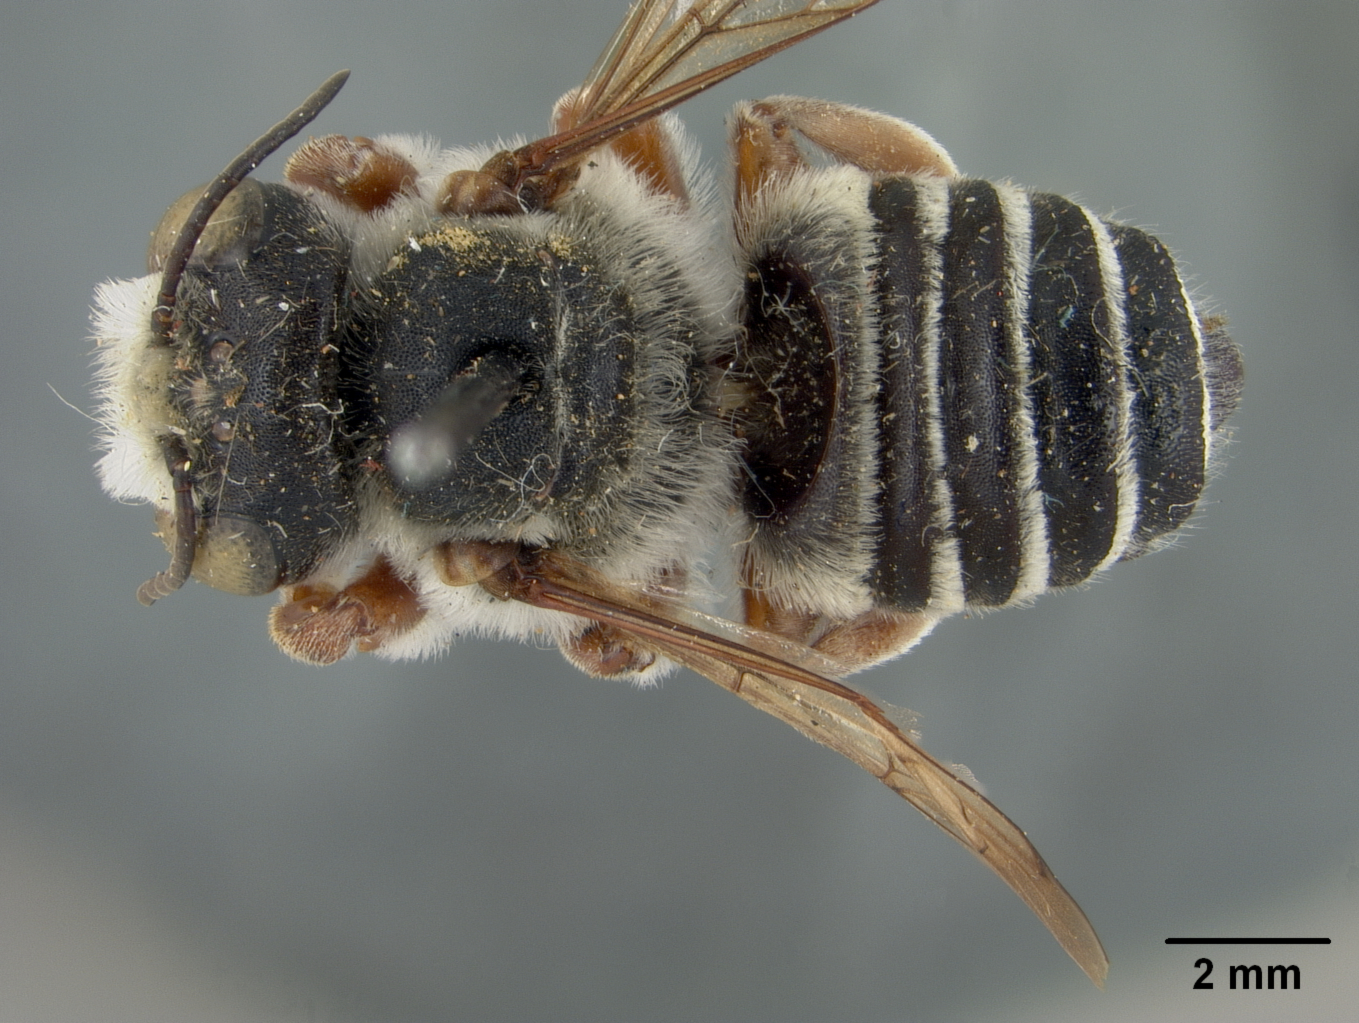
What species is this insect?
Megachile indianorum
